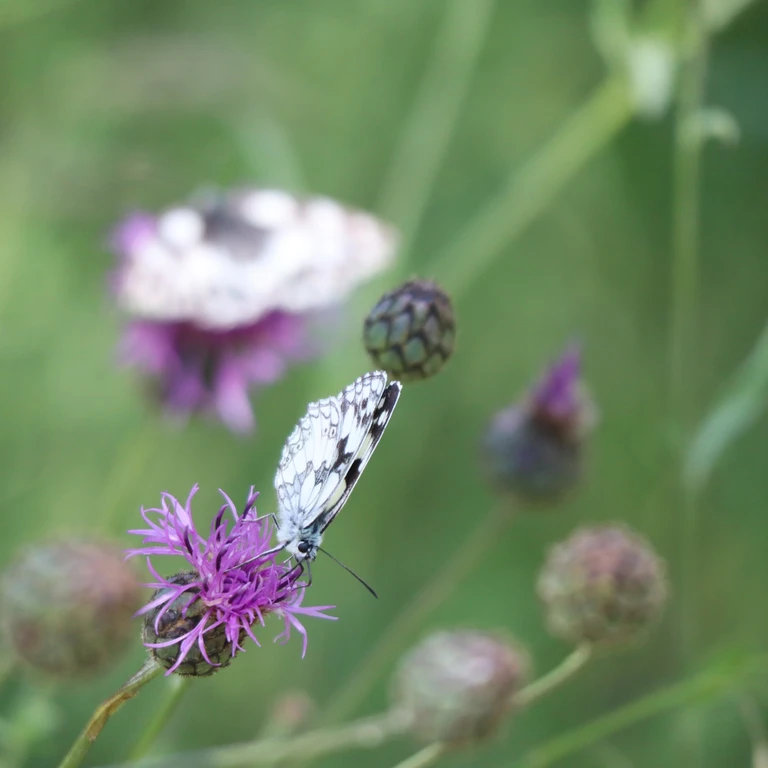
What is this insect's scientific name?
Melanargia galathea
